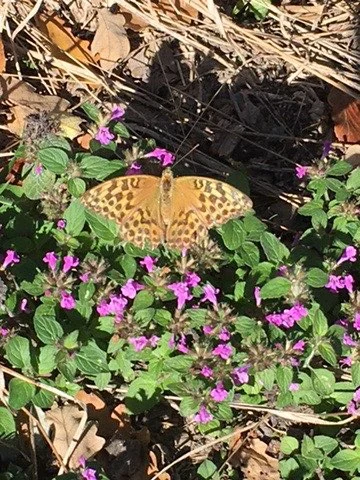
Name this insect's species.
Argynnis paphia
